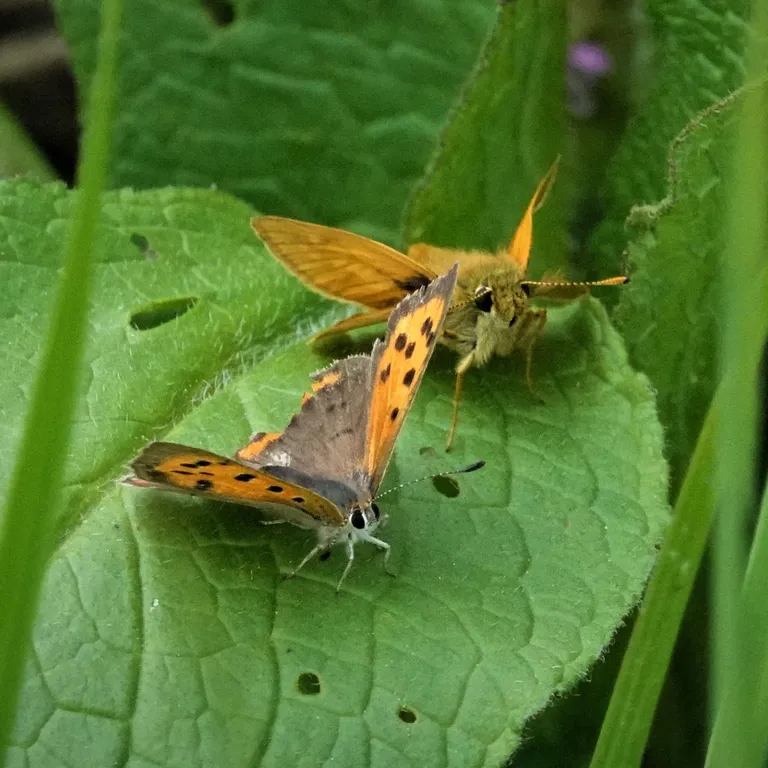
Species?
Lycaena phlaeas
